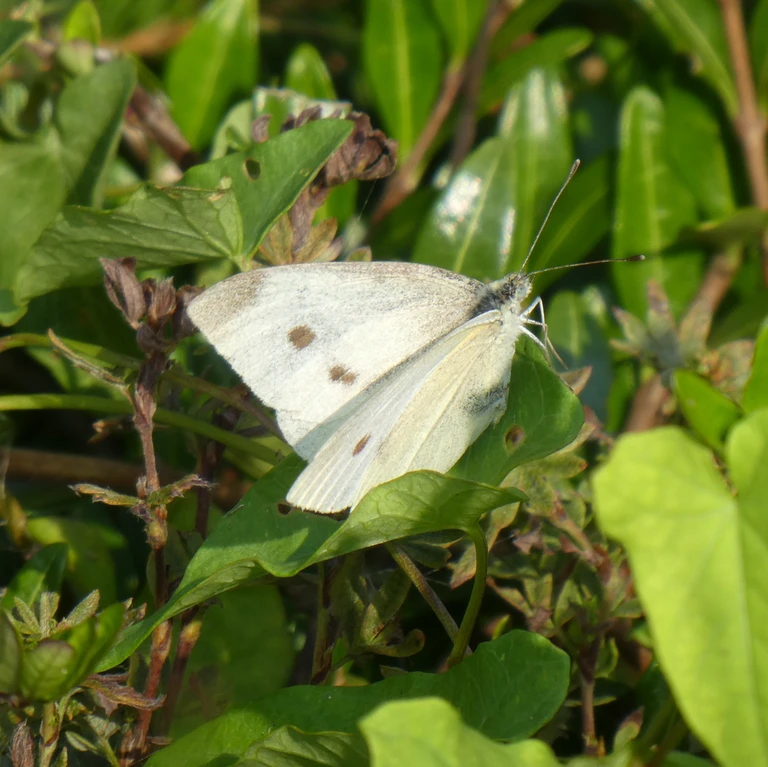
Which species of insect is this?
Pieris rapae
